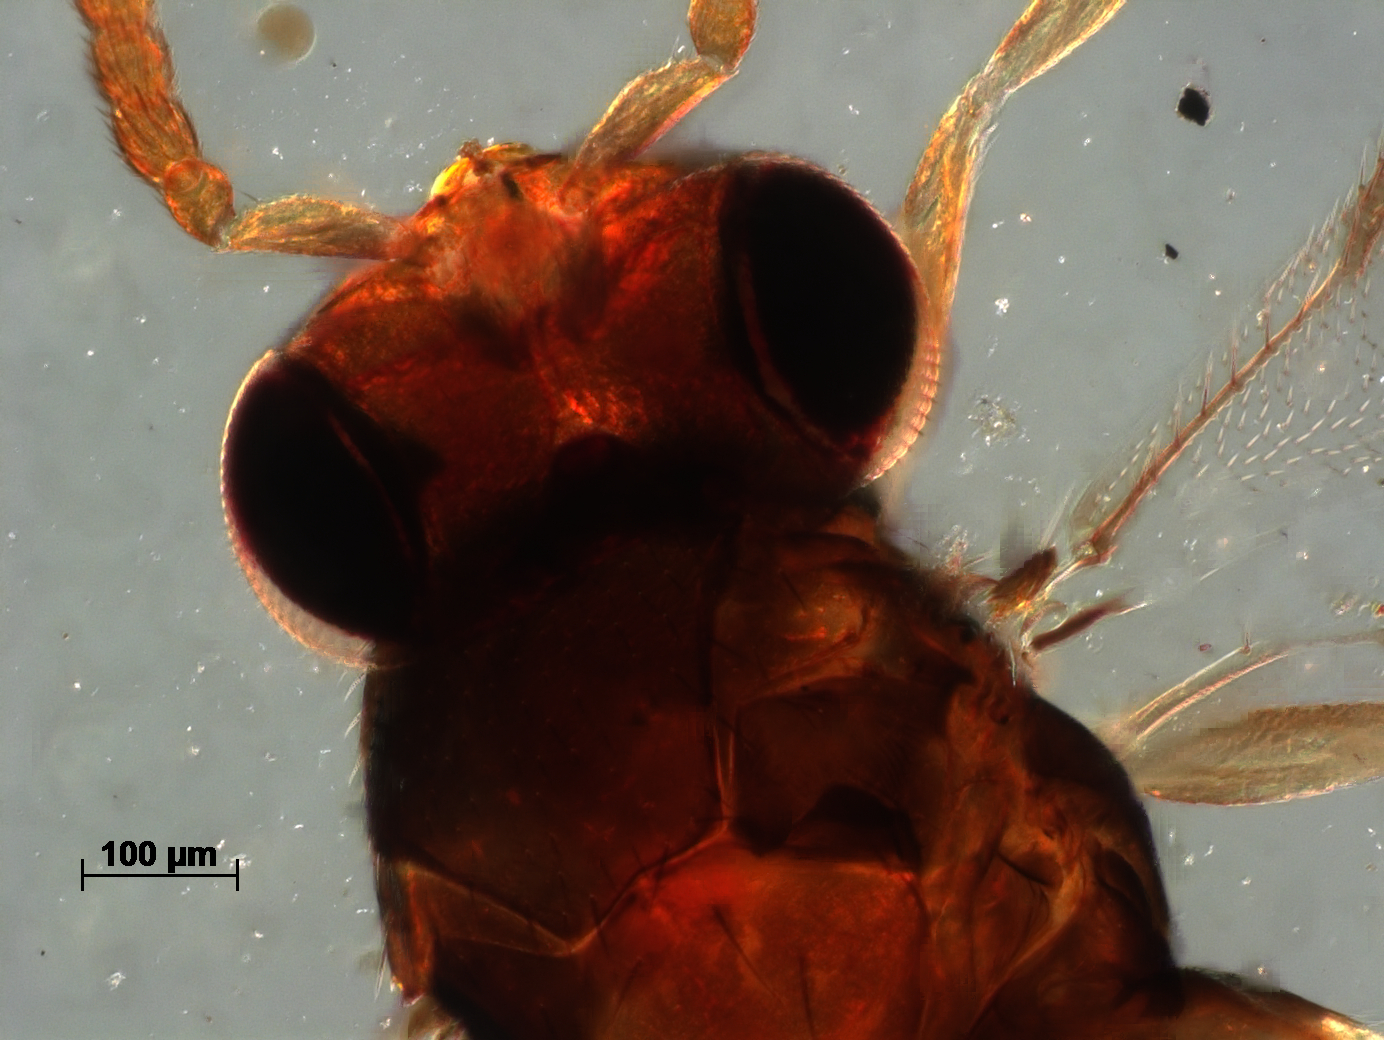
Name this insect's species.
Coccophagus isipingoensis
